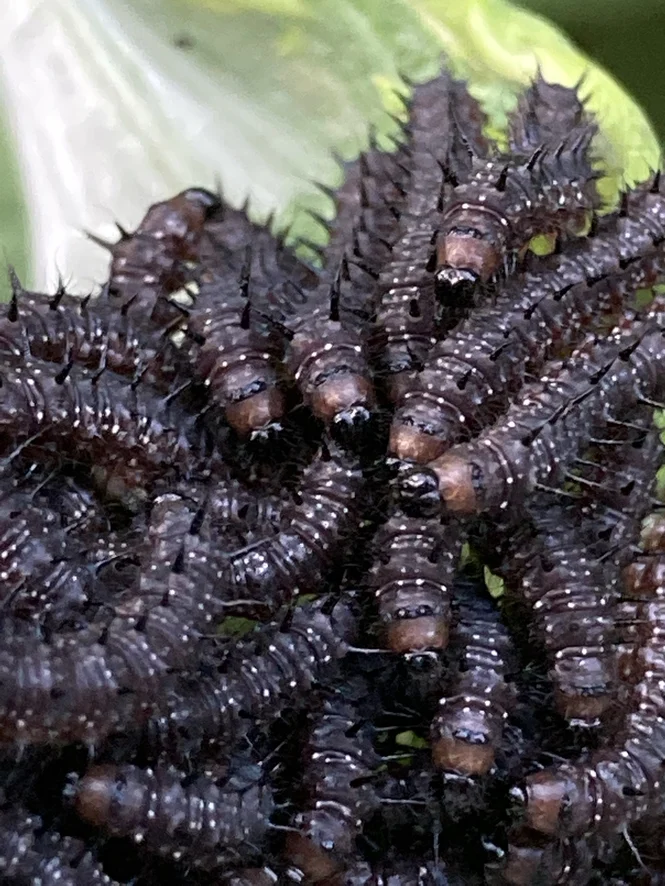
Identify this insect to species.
Aglais io
